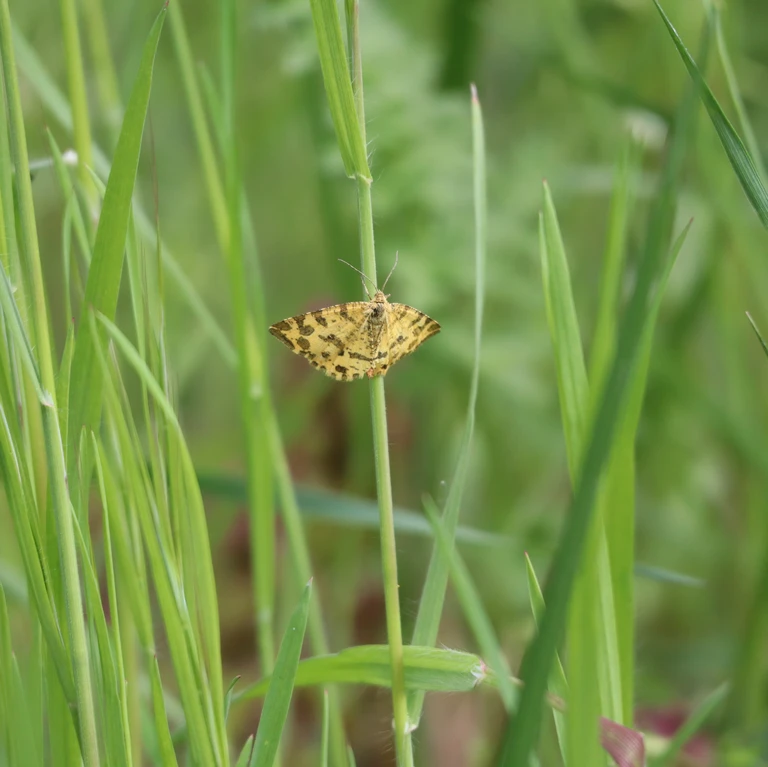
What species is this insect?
Pseudopanthera macularia
